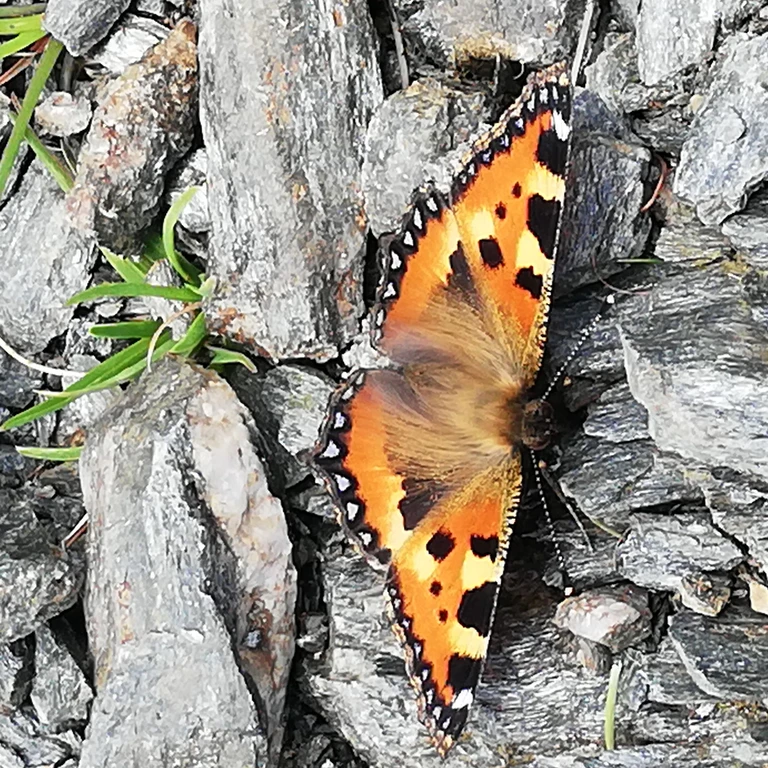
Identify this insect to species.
Aglais urticae
